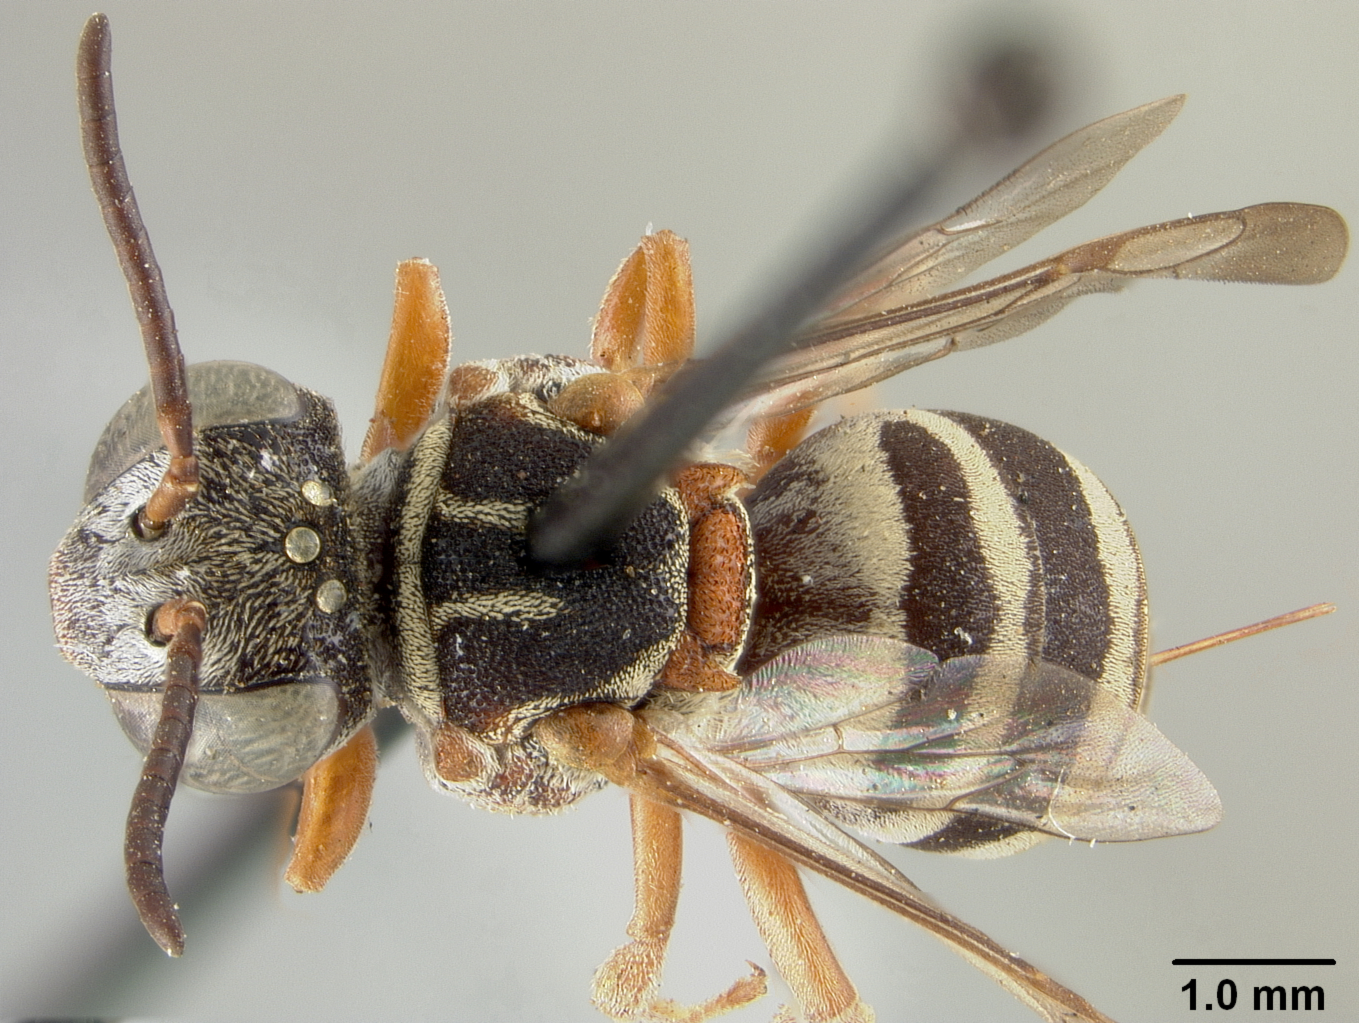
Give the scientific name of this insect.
Epeolus ainsliei
